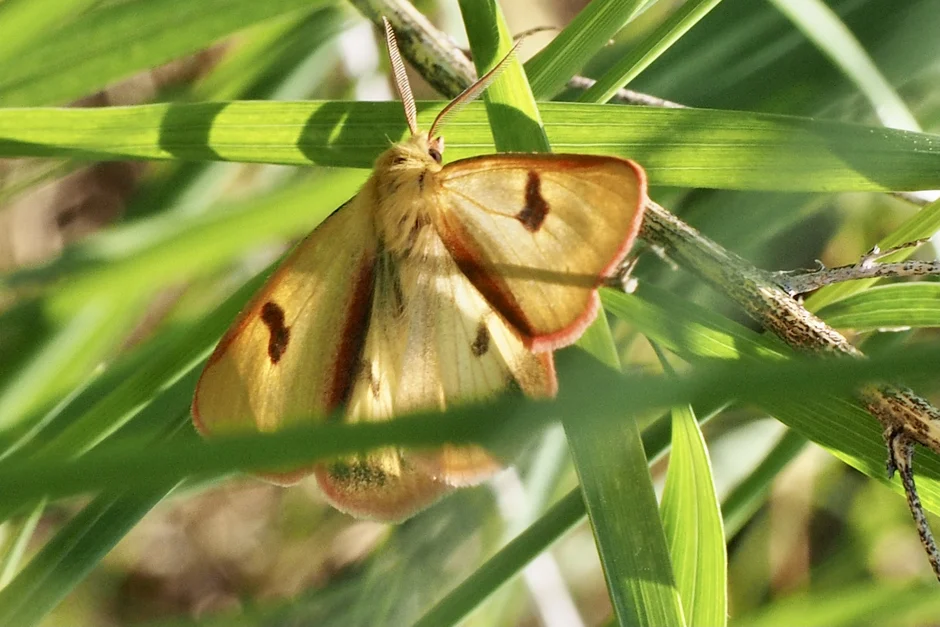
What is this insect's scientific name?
Diacrisia sannio
